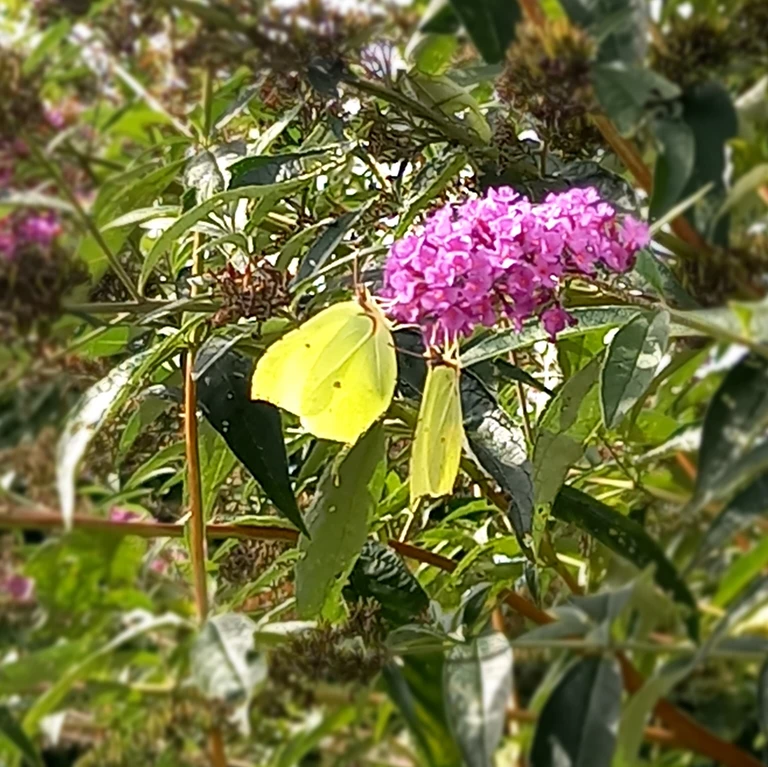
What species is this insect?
Gonepteryx rhamni
